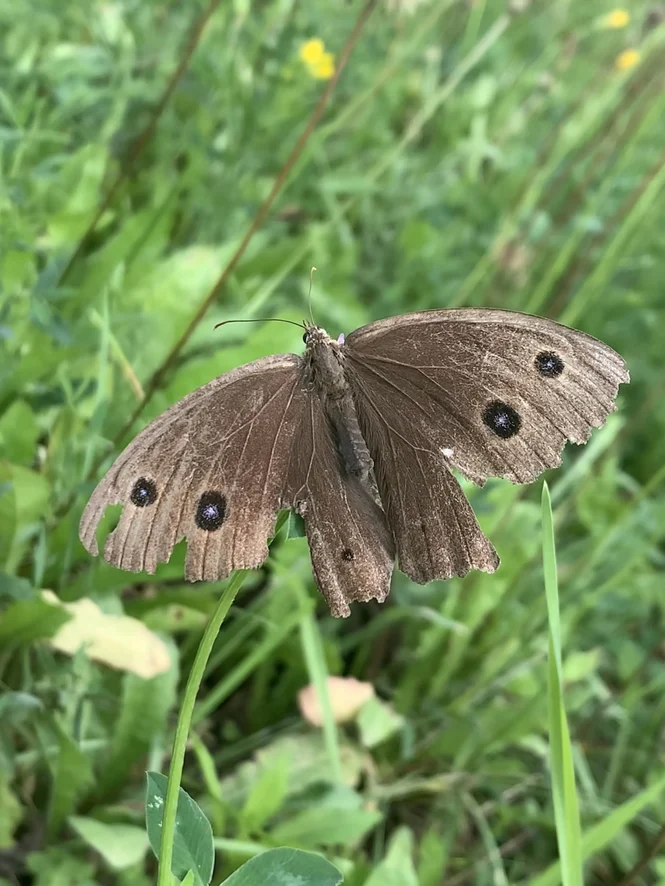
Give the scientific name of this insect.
Minois dryas
